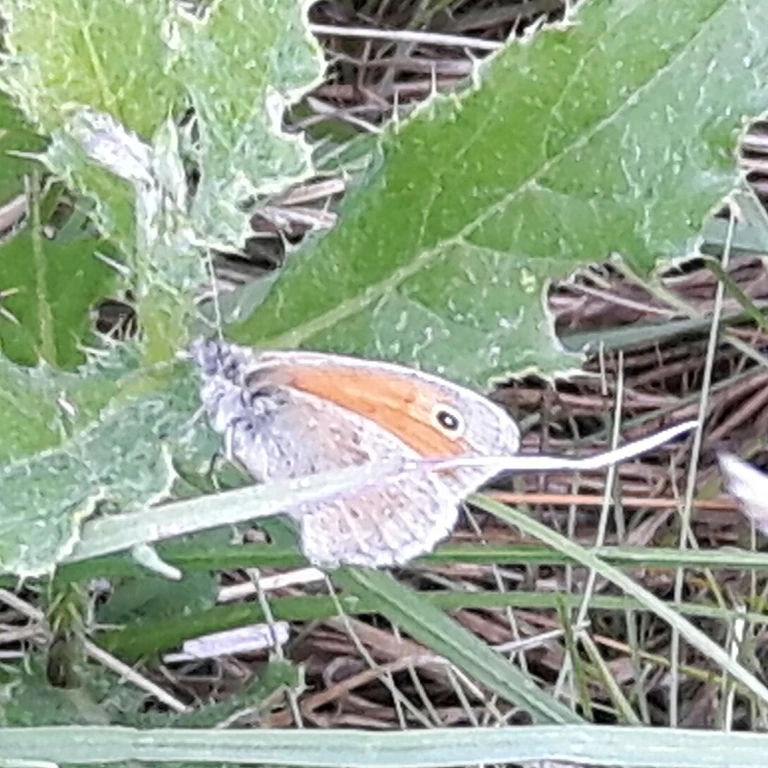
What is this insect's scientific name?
Coenonympha pamphilus
